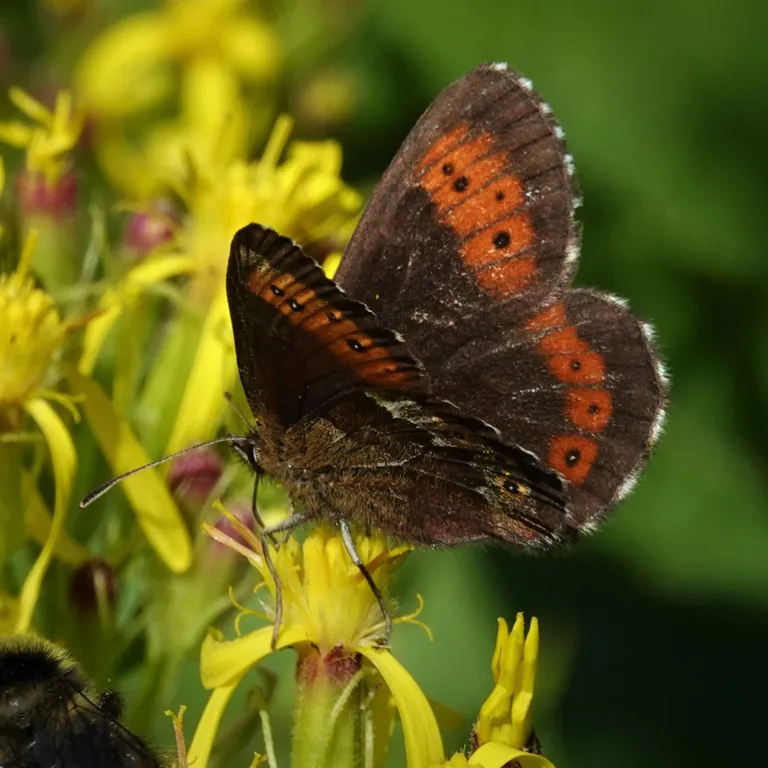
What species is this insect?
Erebia euryale
